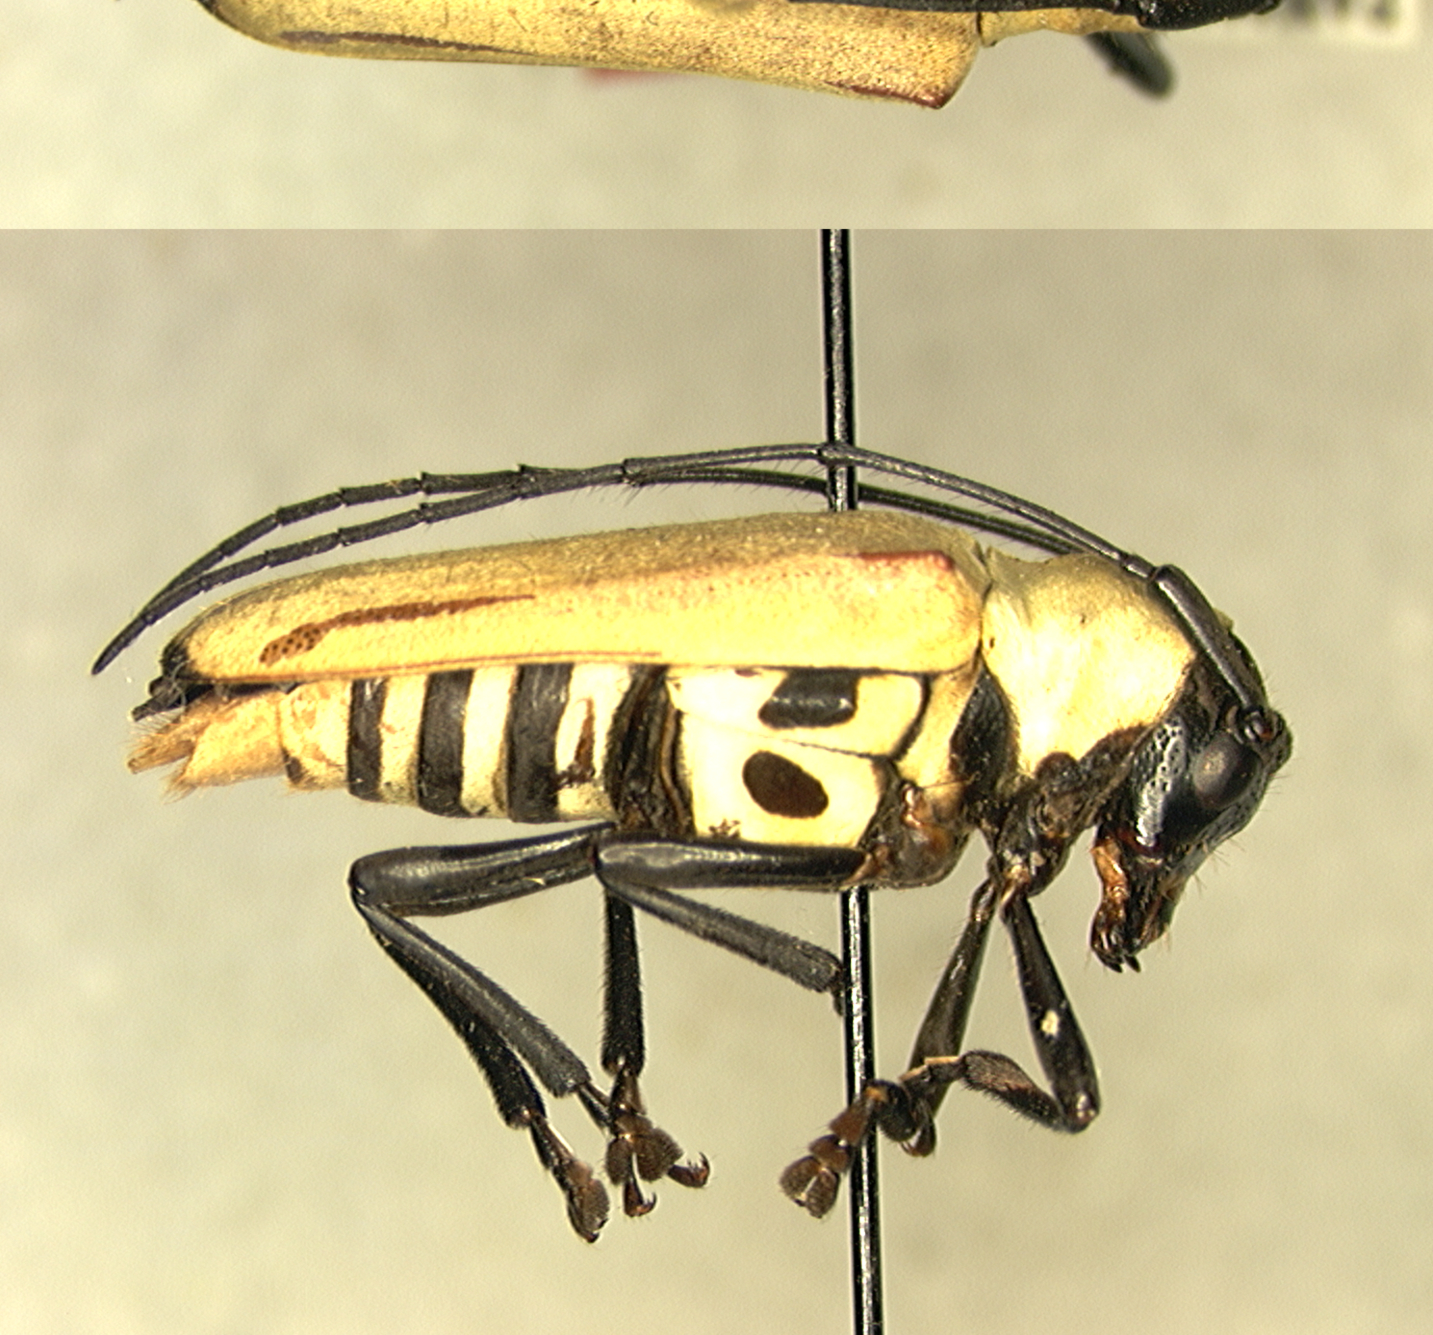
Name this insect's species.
Adesmus acangauna
